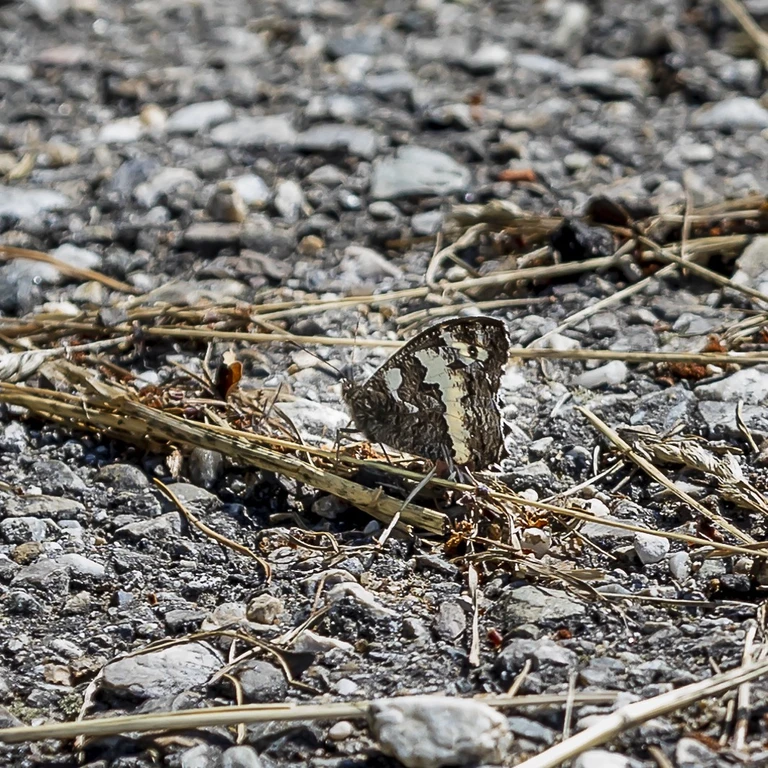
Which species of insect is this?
Brintesia circe
